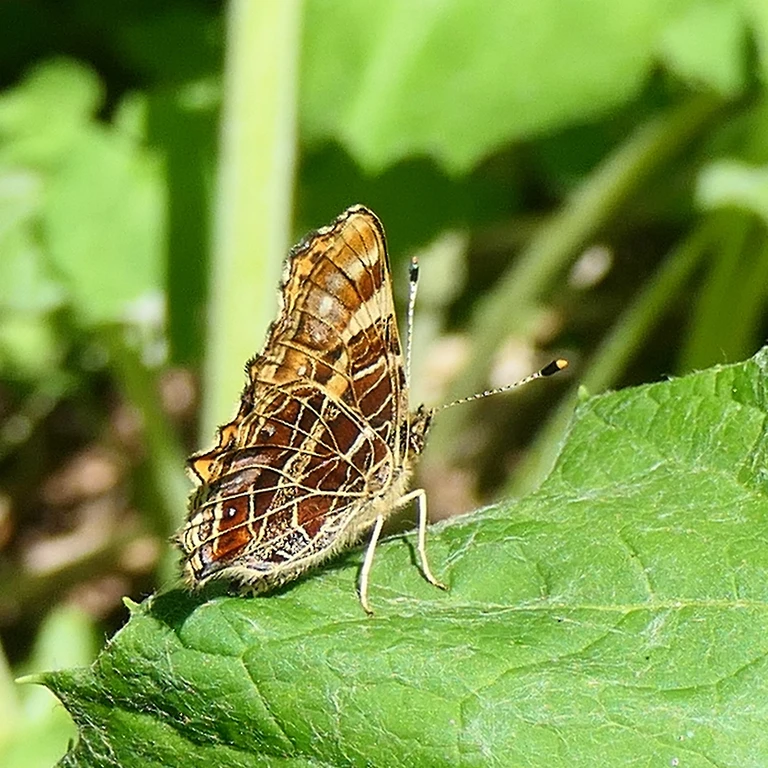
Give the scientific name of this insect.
Araschnia levana
